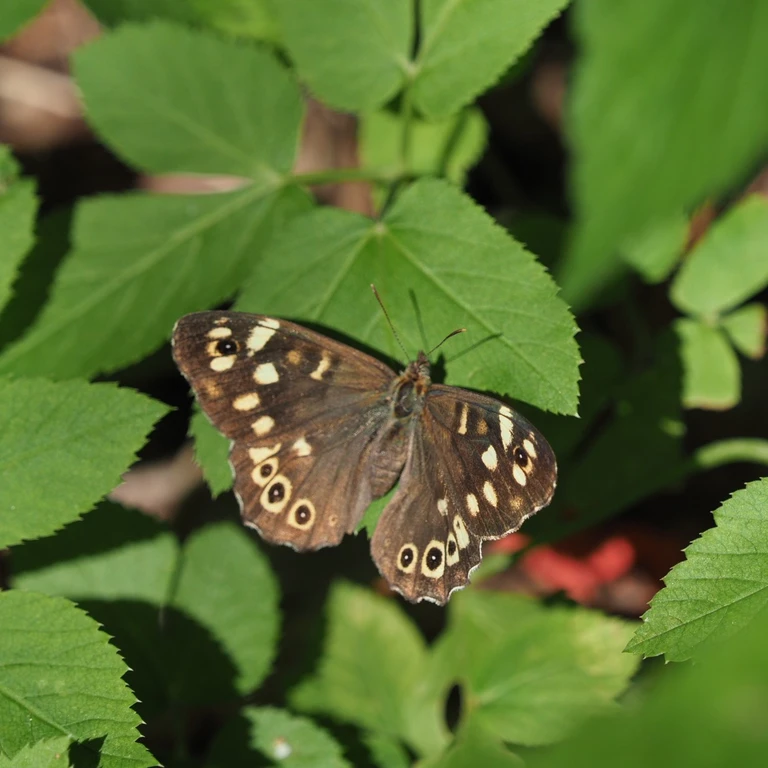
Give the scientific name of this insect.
Pararge aegeria
